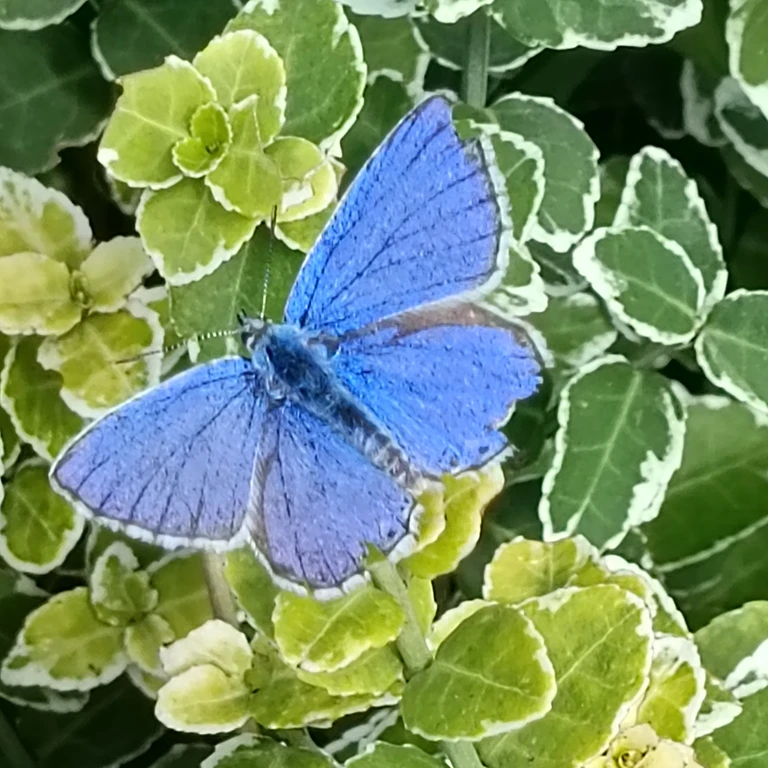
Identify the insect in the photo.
Lysandra bellargus
